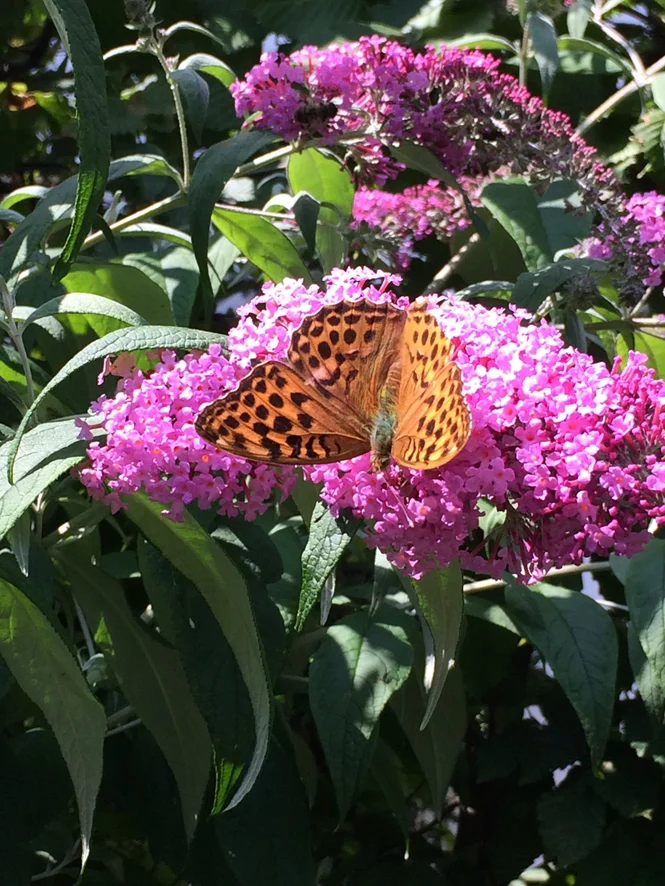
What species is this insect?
Argynnis paphia
